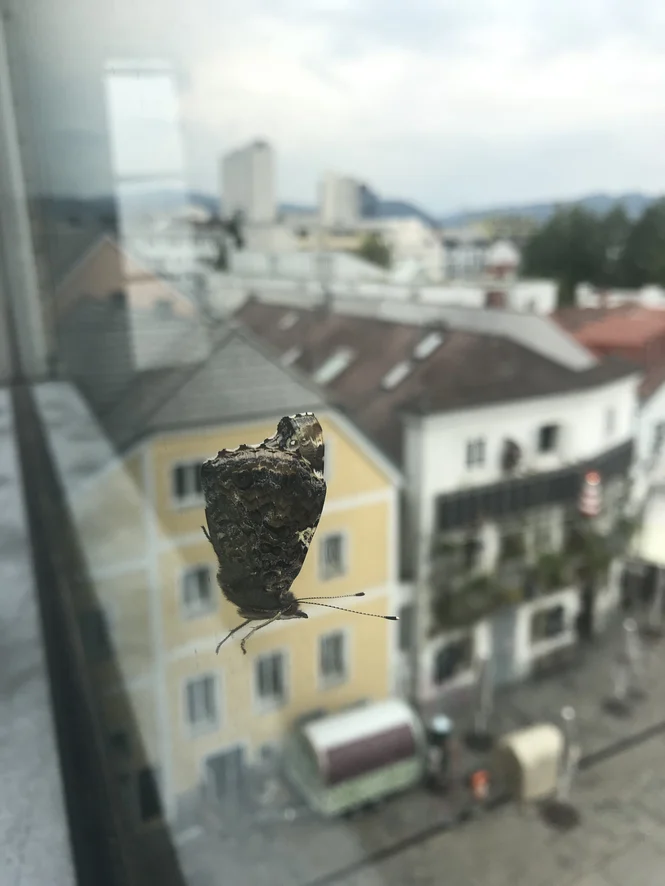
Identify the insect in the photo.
Vanessa atalanta
